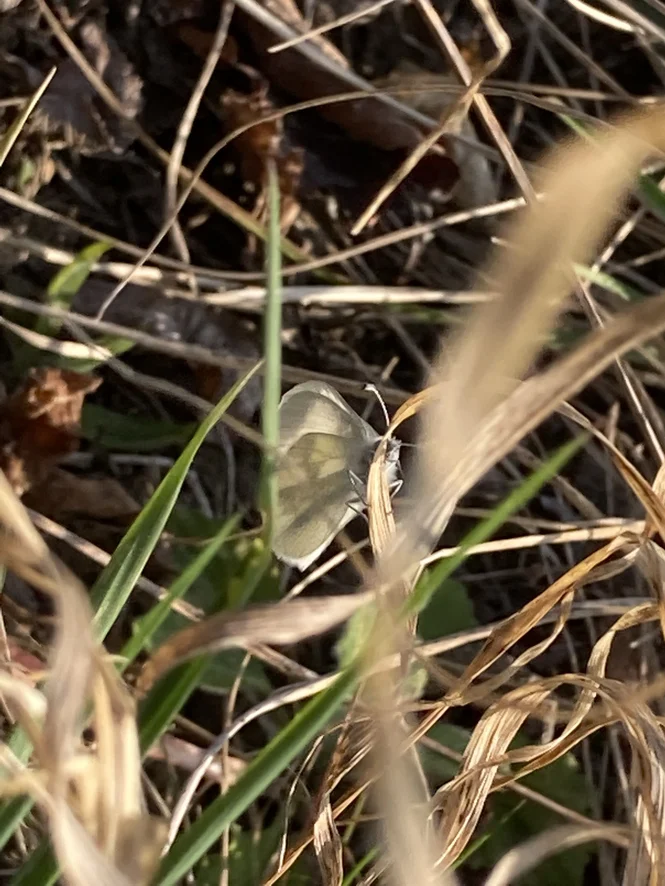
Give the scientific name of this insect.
Leptidea sinapis/juvernica
